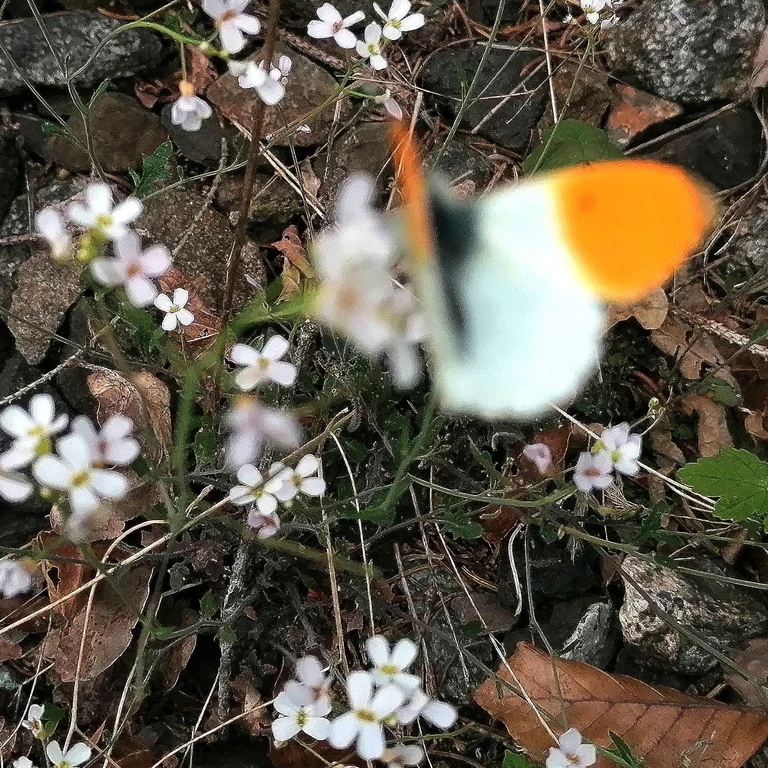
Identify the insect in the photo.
Anthocharis cardamines
